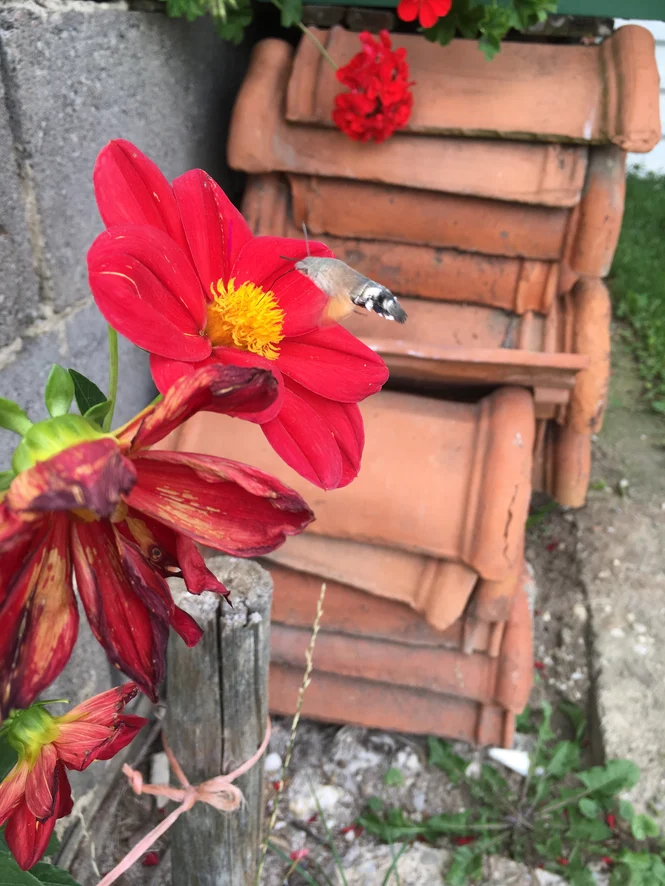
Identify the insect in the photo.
Macroglossum stellatarum
